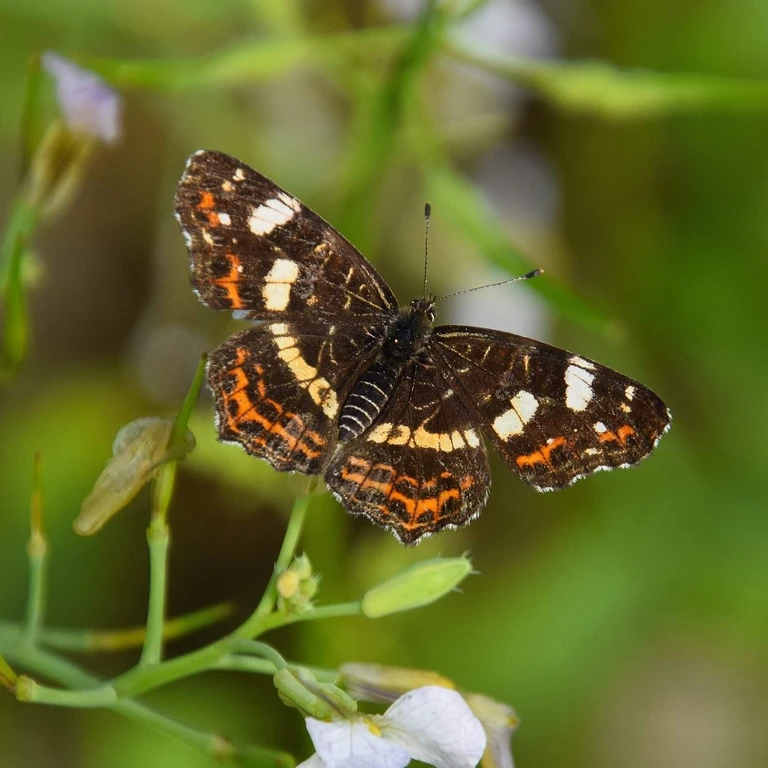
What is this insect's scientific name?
Araschnia levana
